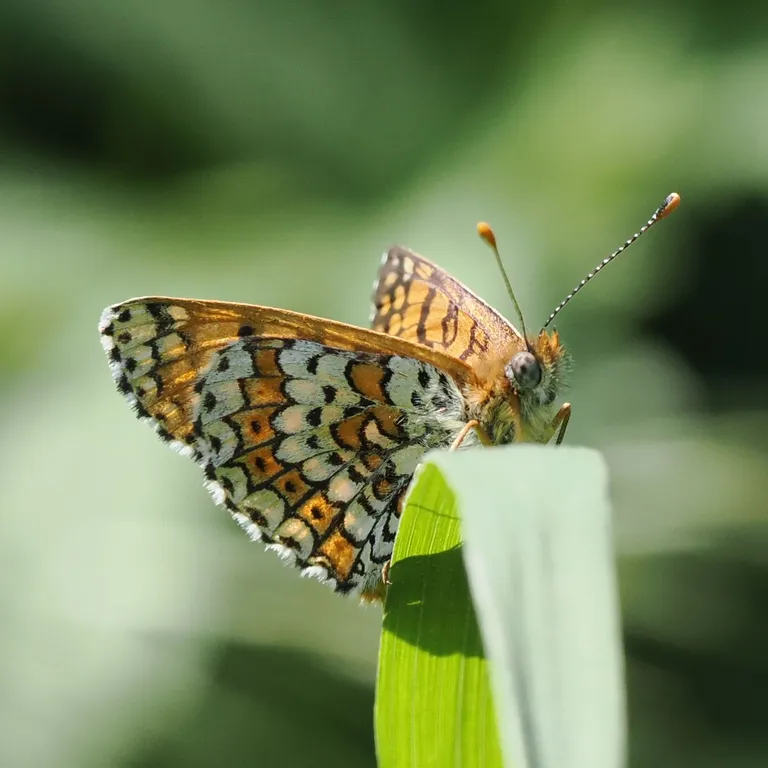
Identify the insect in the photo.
Melitaea cinxia
